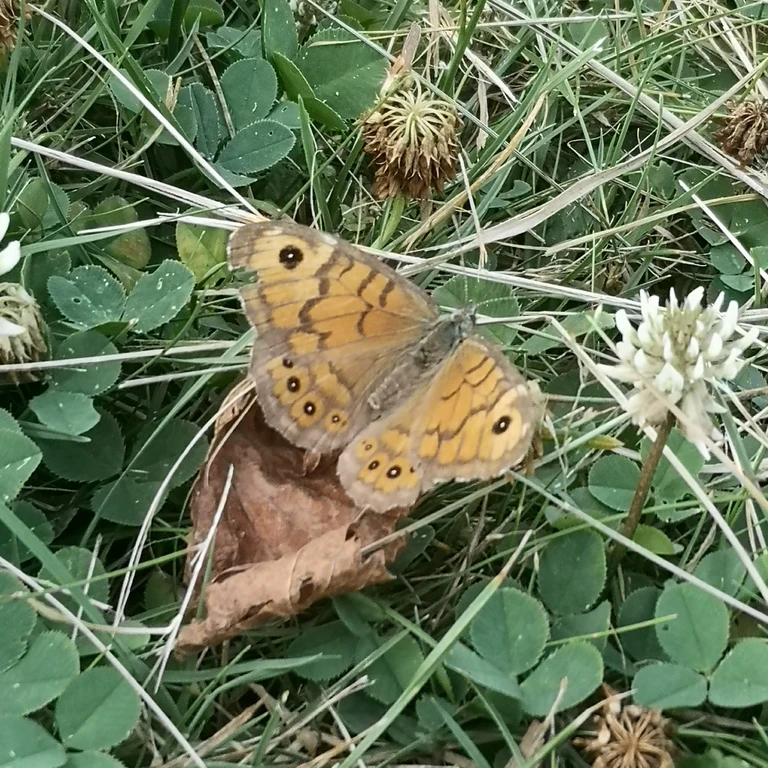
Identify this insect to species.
Lasiommata megera (also Pararge megera)
